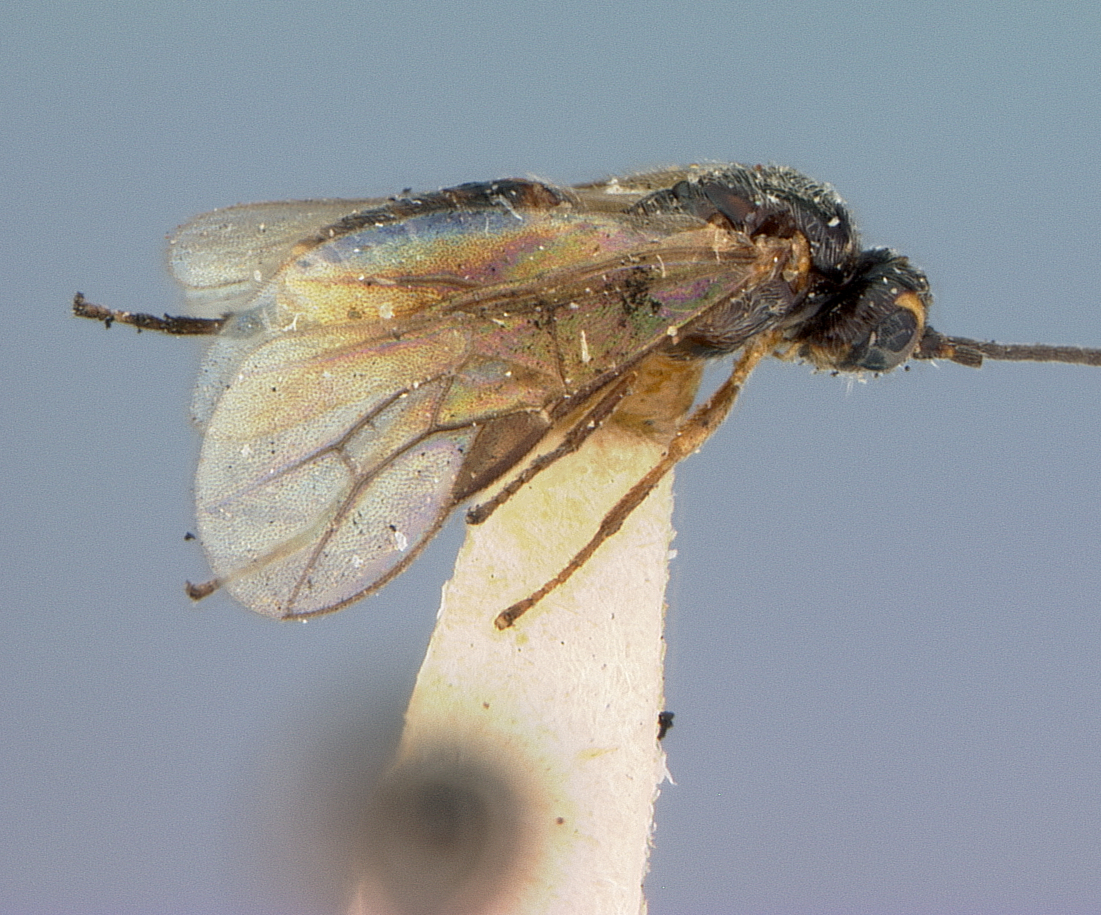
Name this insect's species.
Habrobracon politiventris
